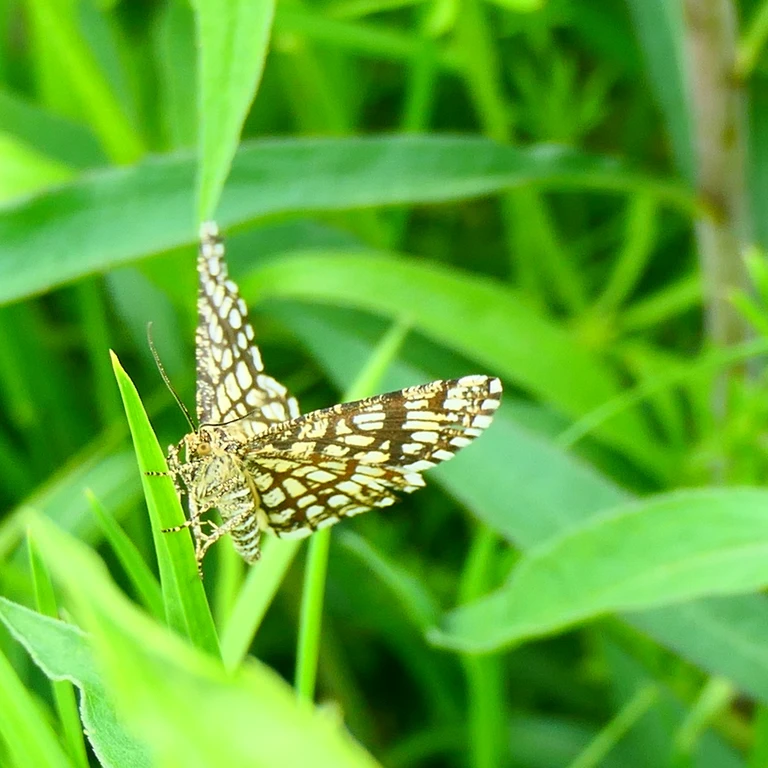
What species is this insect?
Chiasmia clathrata
